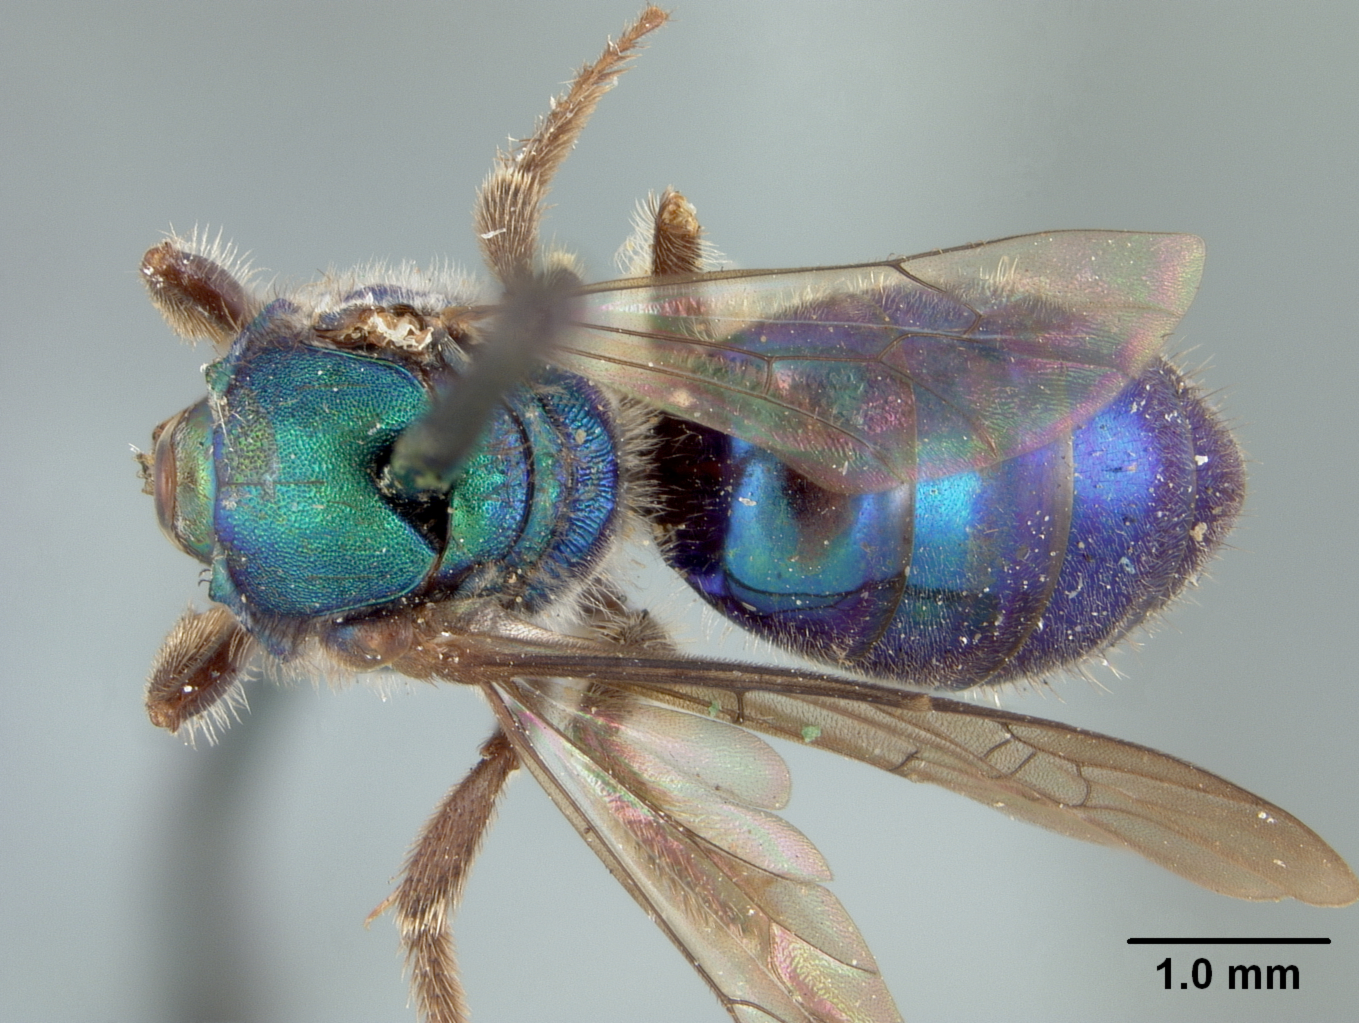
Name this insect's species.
Augochlora cyaneoviridis
